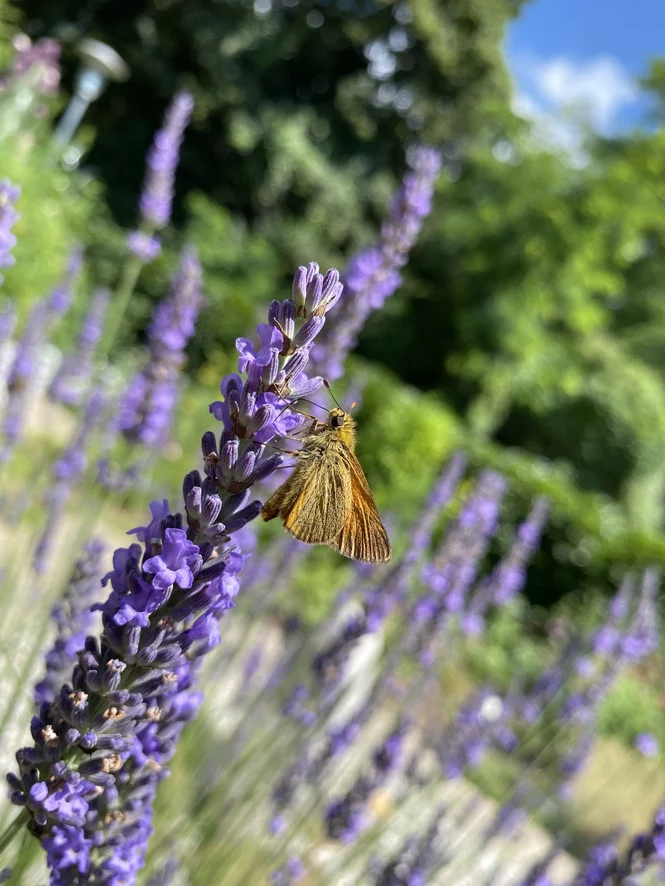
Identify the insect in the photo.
Thymelicus sylvestris
